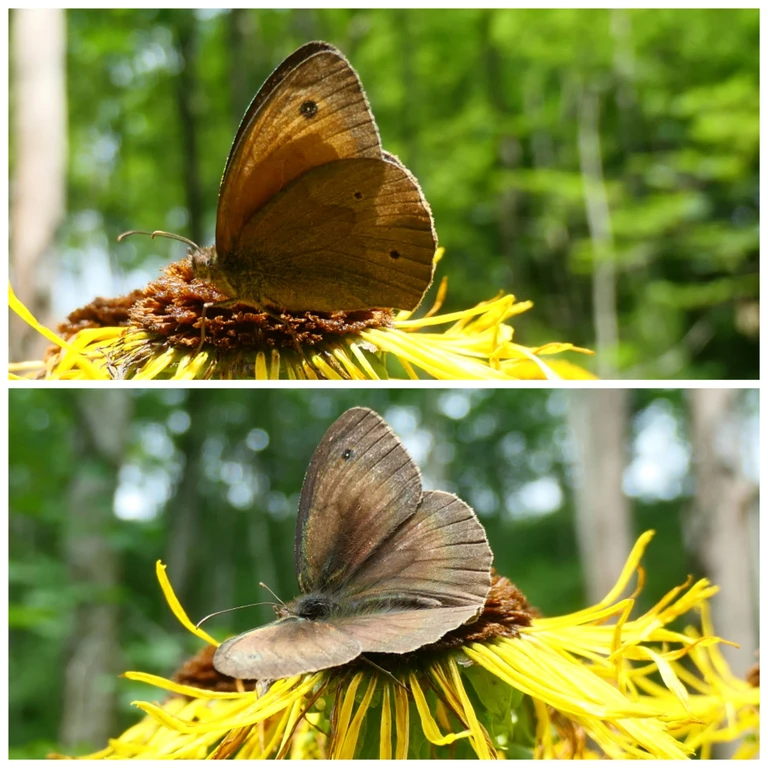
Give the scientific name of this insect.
Maniola jurtina
